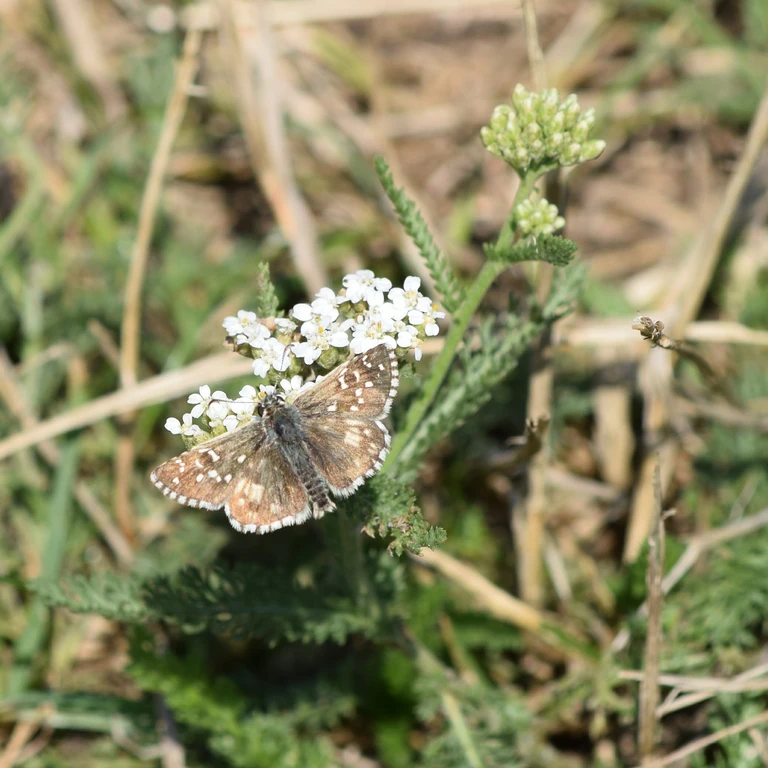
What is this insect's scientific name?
Pyrgus armoricanus
